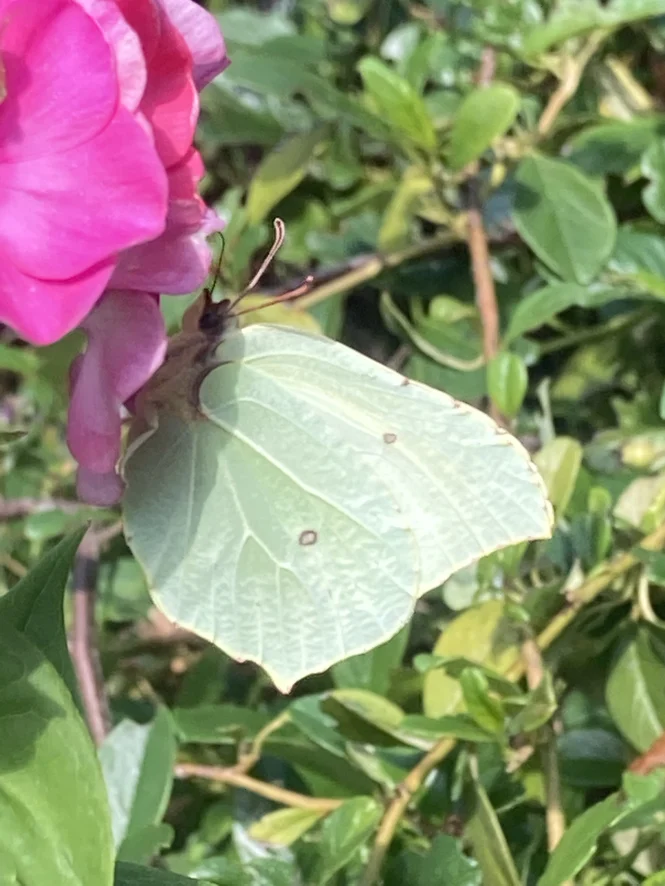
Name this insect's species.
Gonepteryx rhamni
